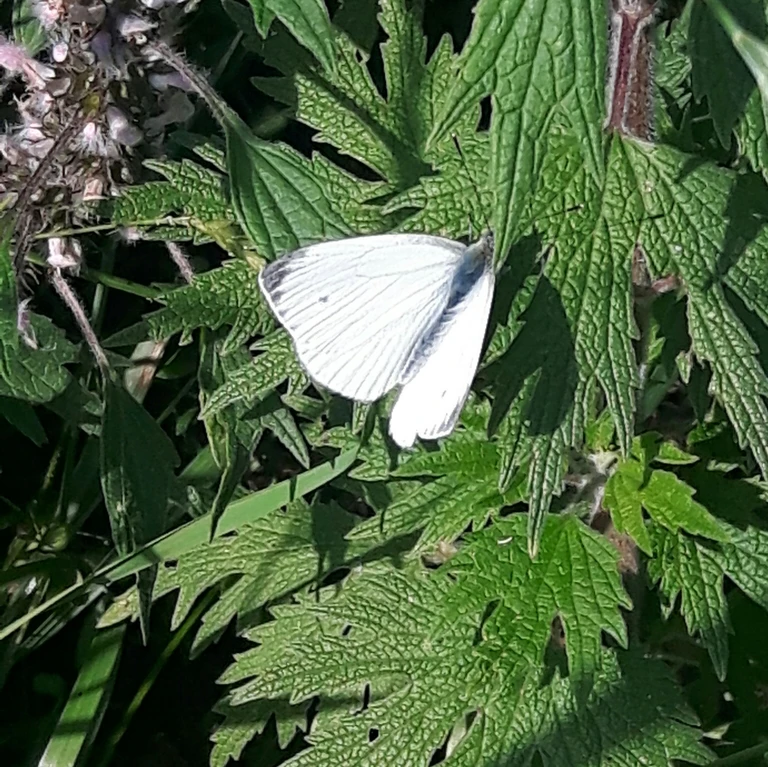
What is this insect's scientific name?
Pieris napi
